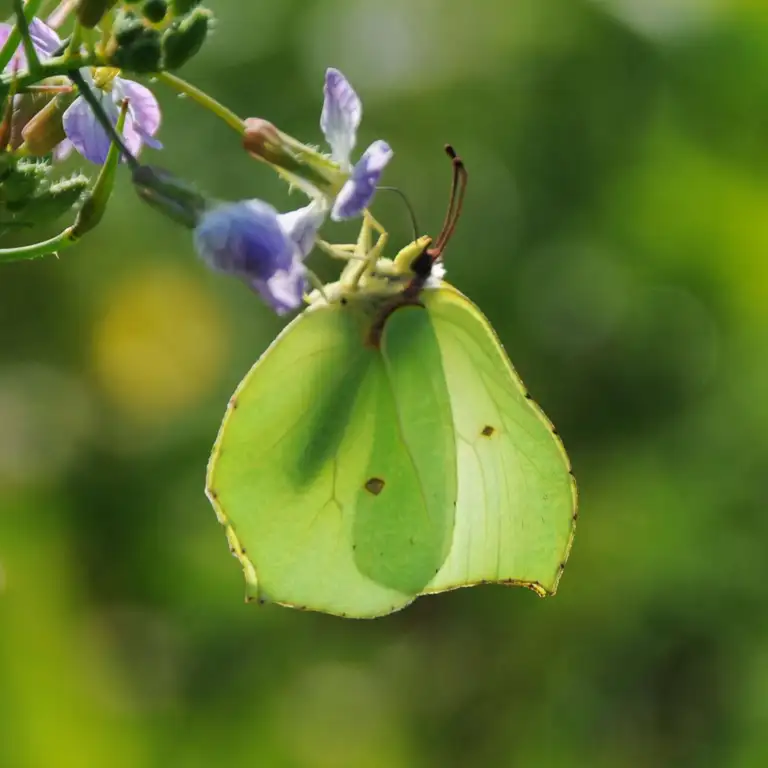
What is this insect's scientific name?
Gonepteryx rhamni
